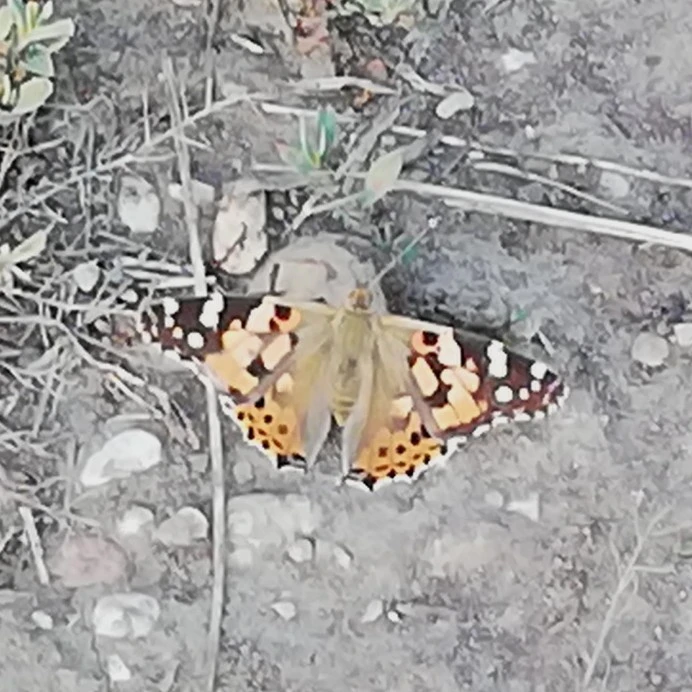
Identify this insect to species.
Vanessa cardui
